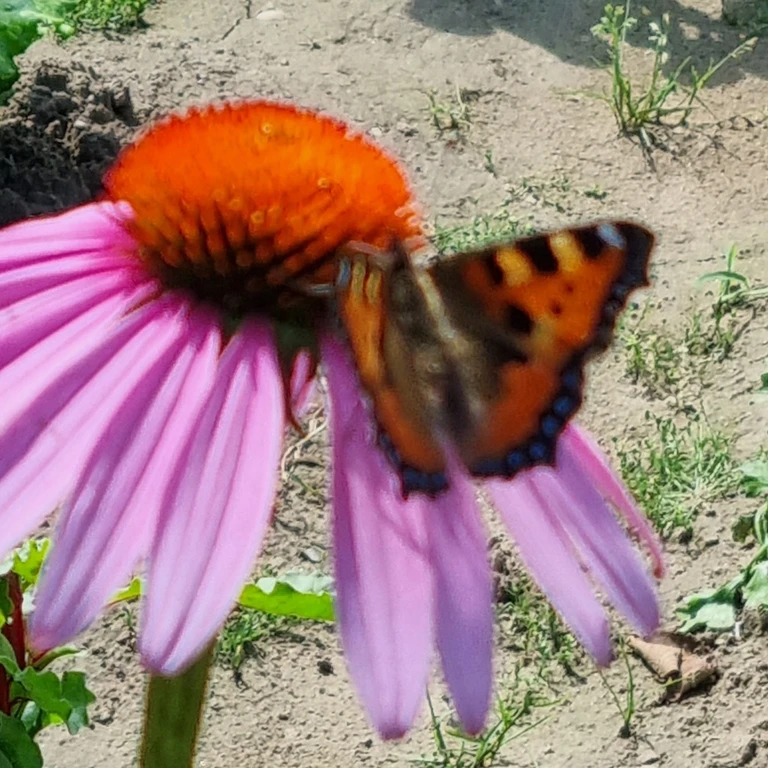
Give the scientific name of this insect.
Aglais urticae
